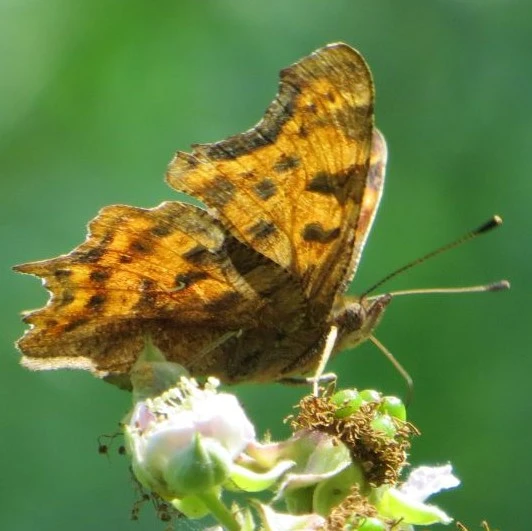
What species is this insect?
Polygonia c-album
